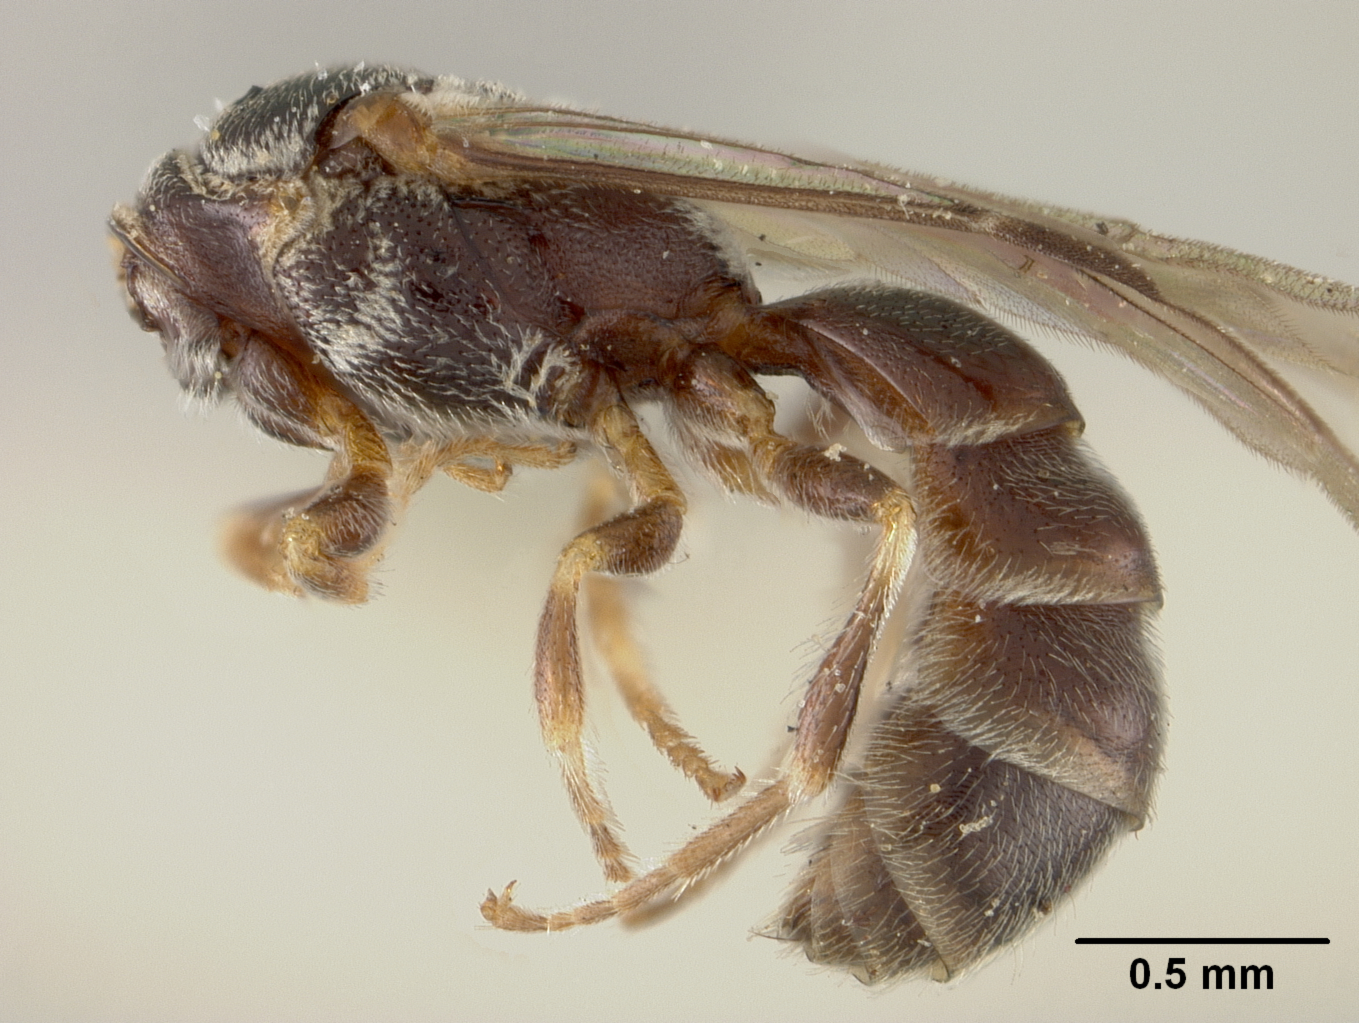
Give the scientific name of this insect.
Hylaeosoma longiceps
